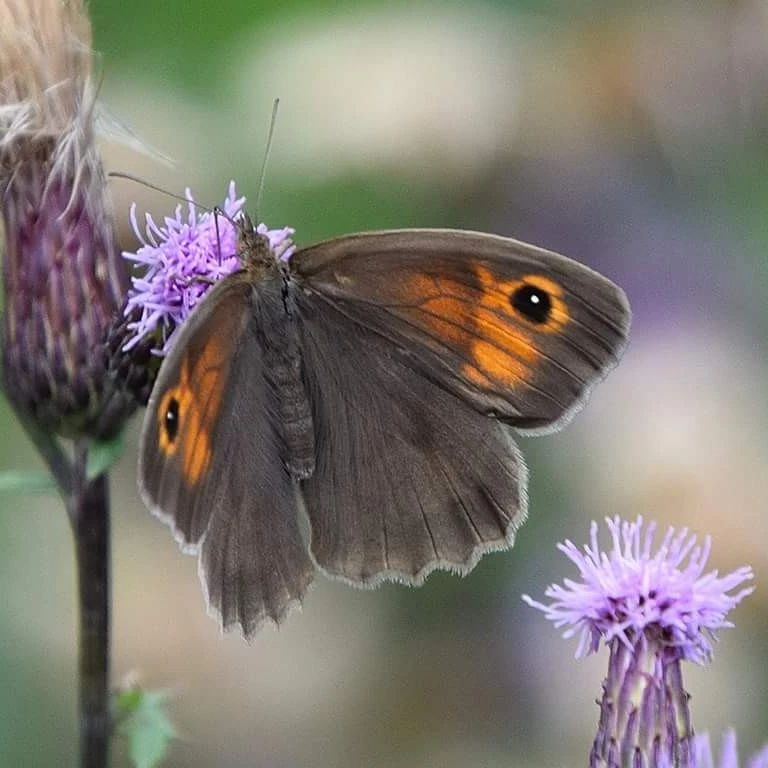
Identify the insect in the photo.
Maniola jurtina
